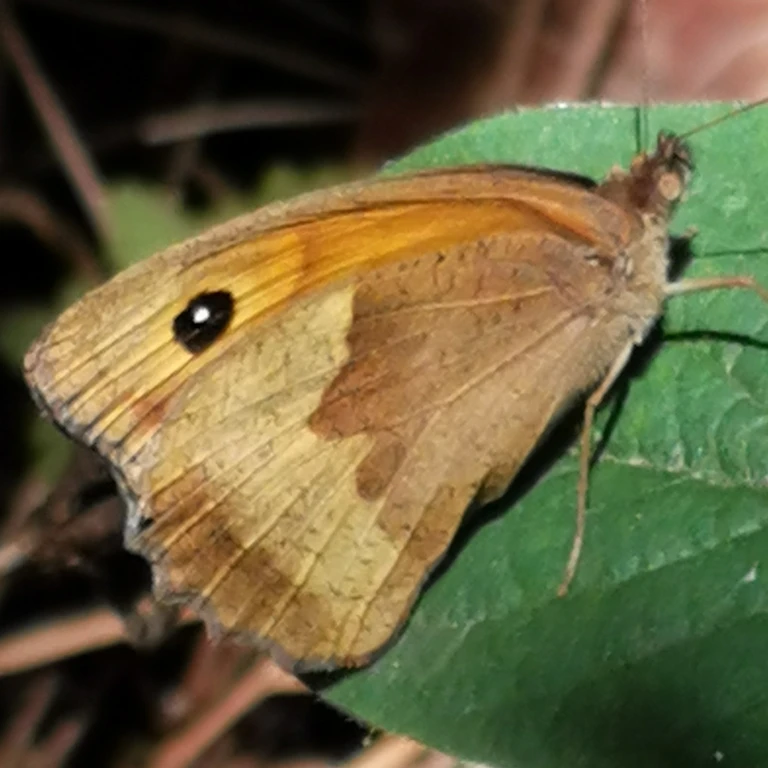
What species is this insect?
Maniola jurtina
